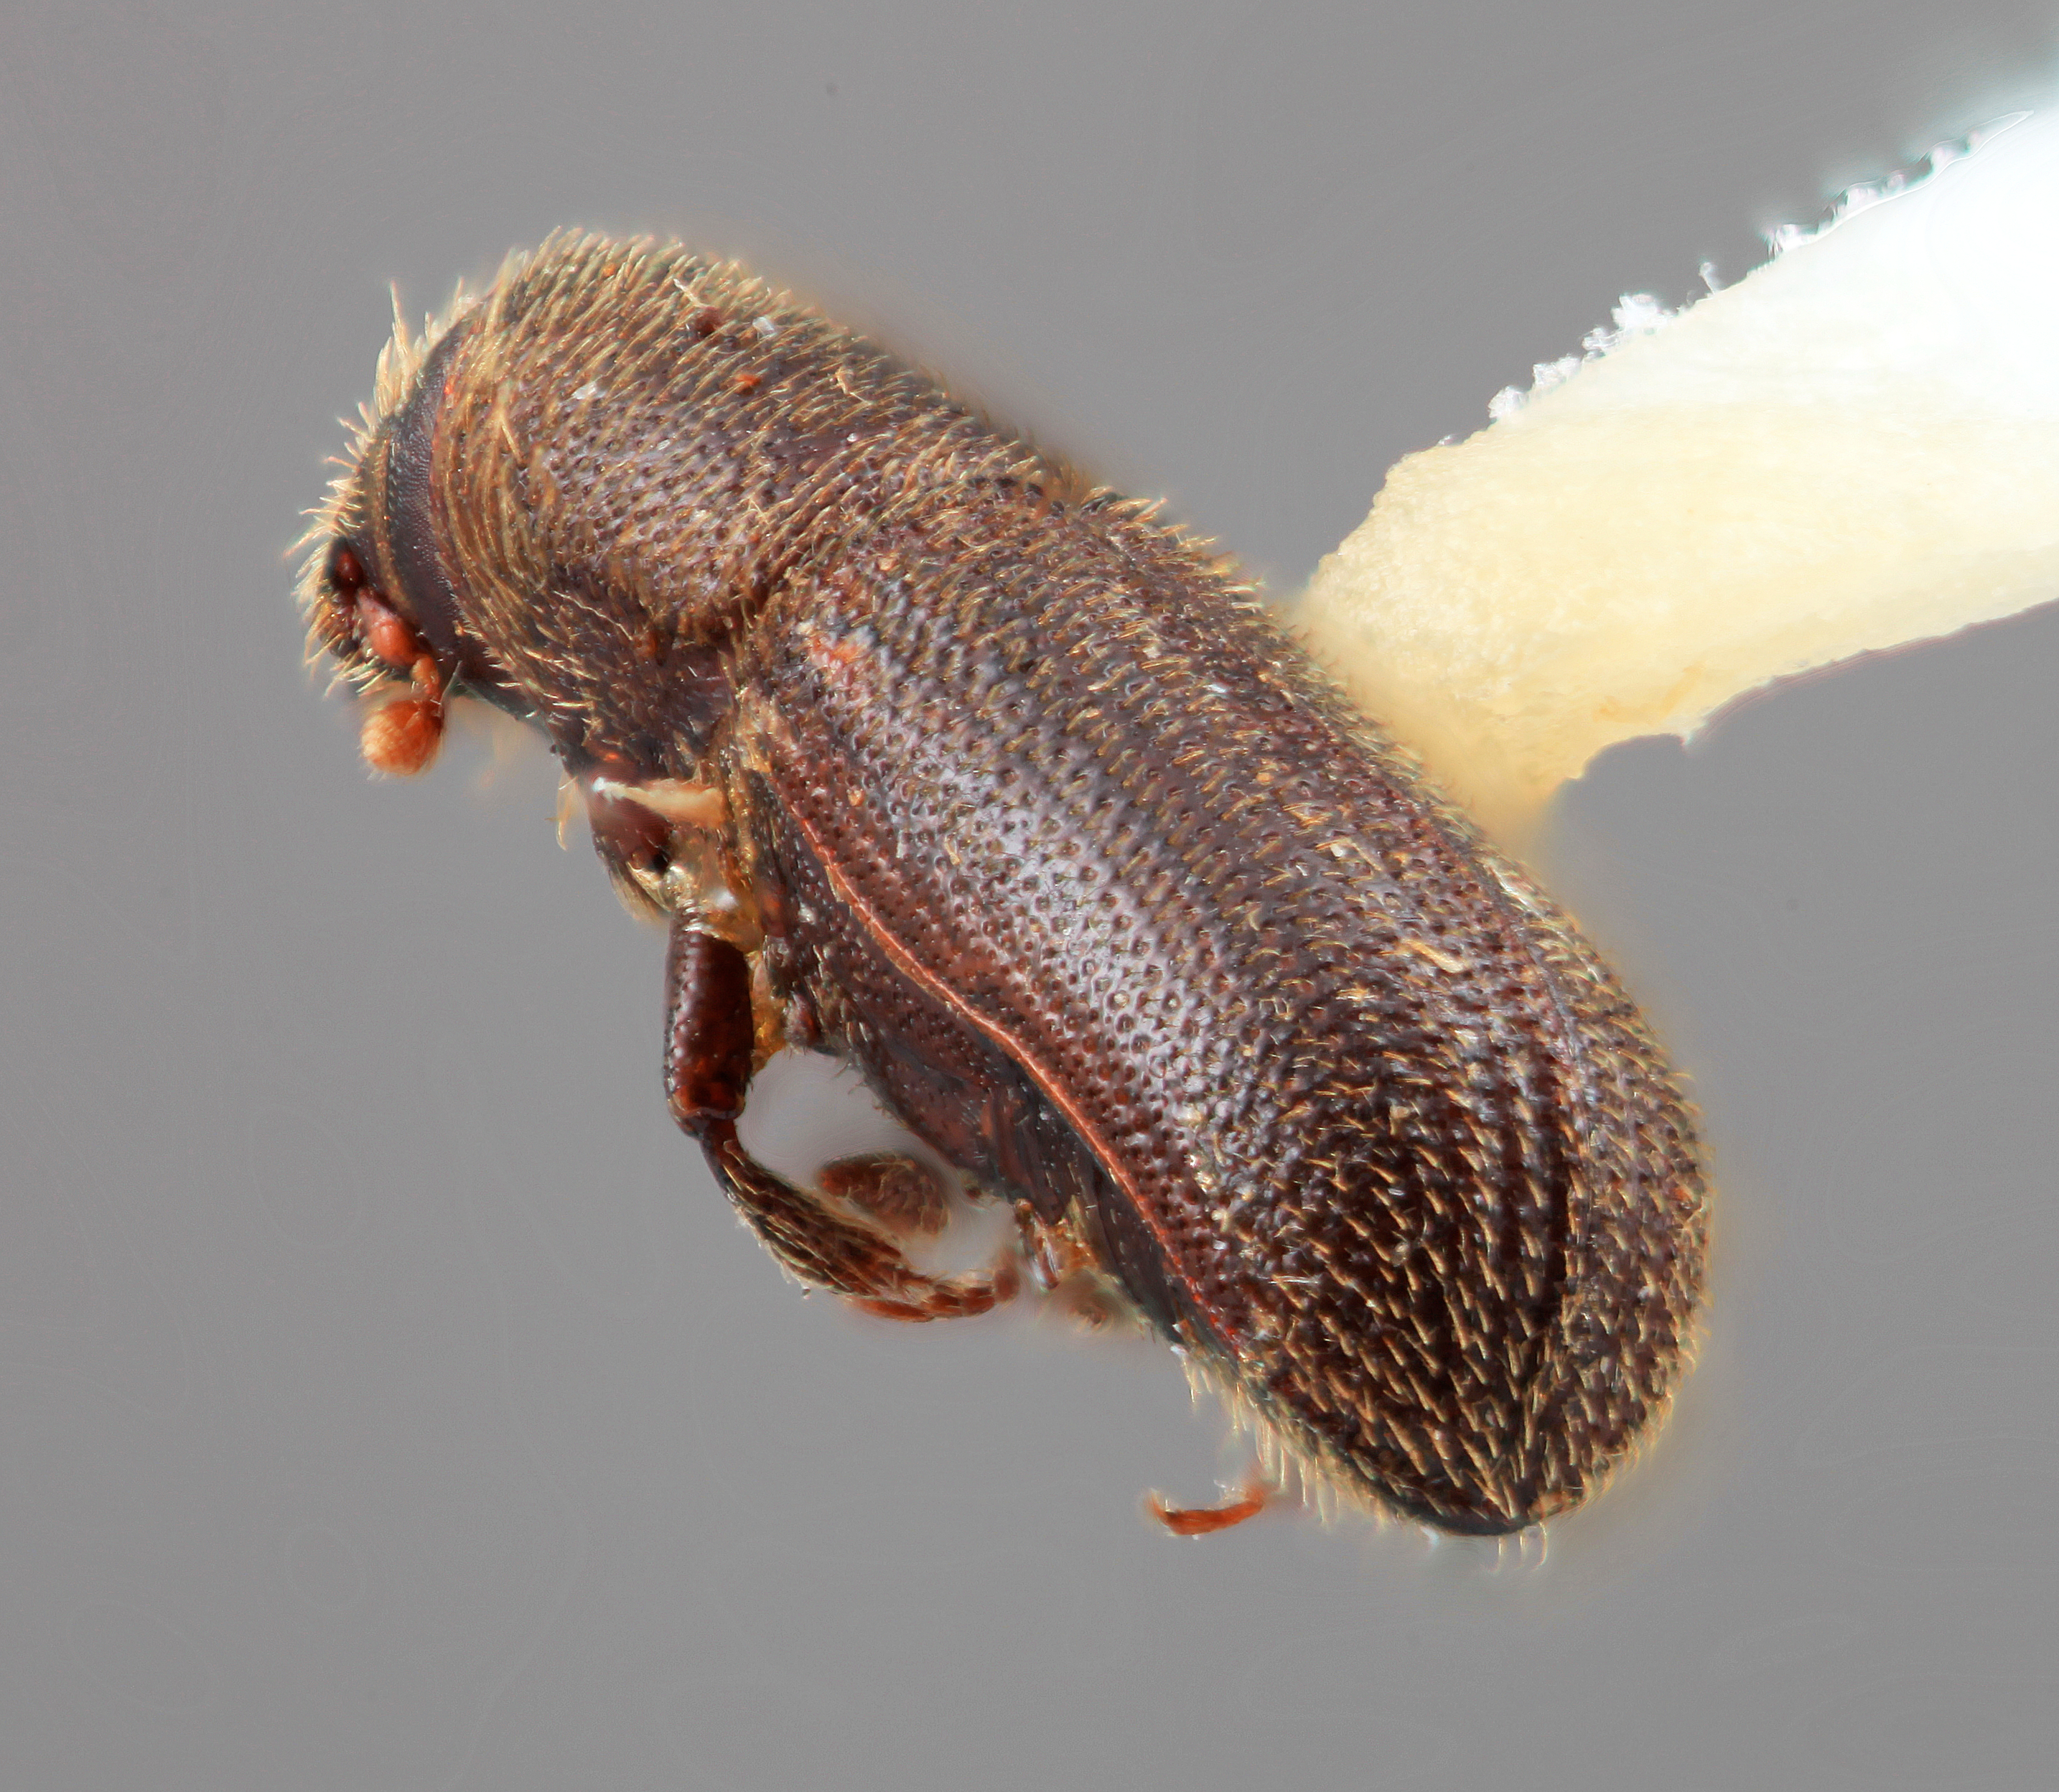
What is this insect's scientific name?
Hylurgus indicus
